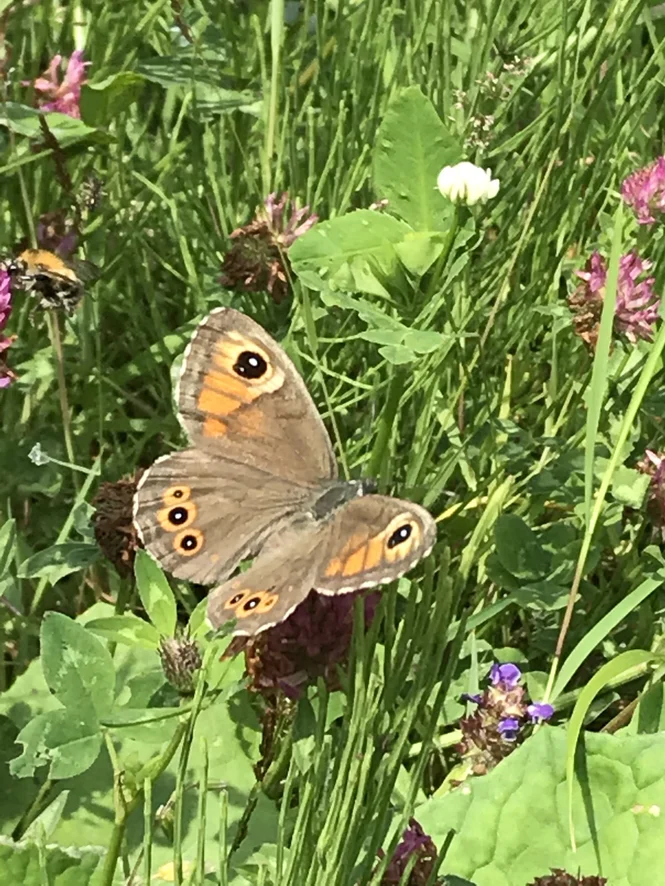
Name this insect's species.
Lasiommata maera (also Pararge maera)
